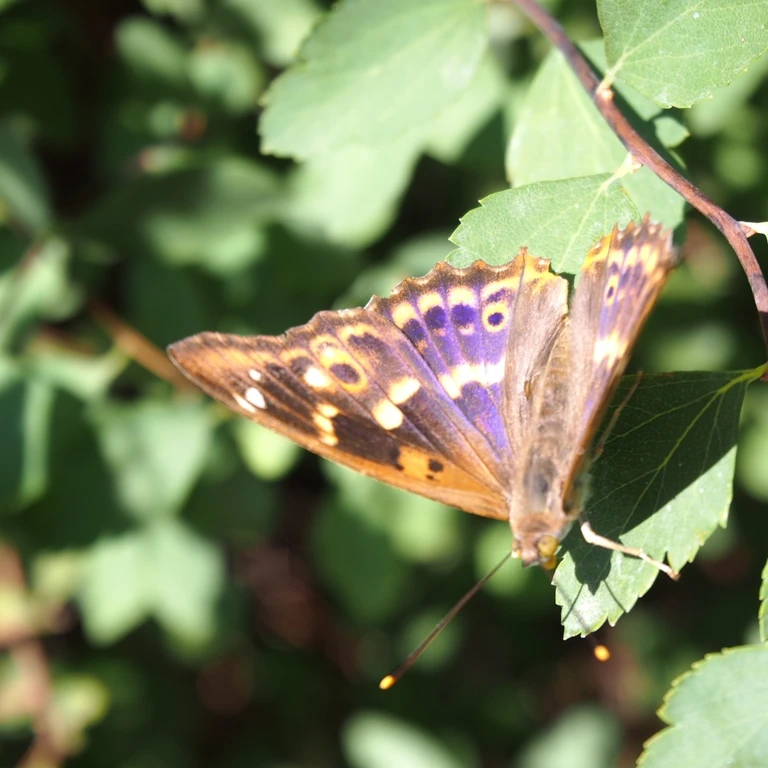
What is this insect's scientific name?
Apatura ilia
